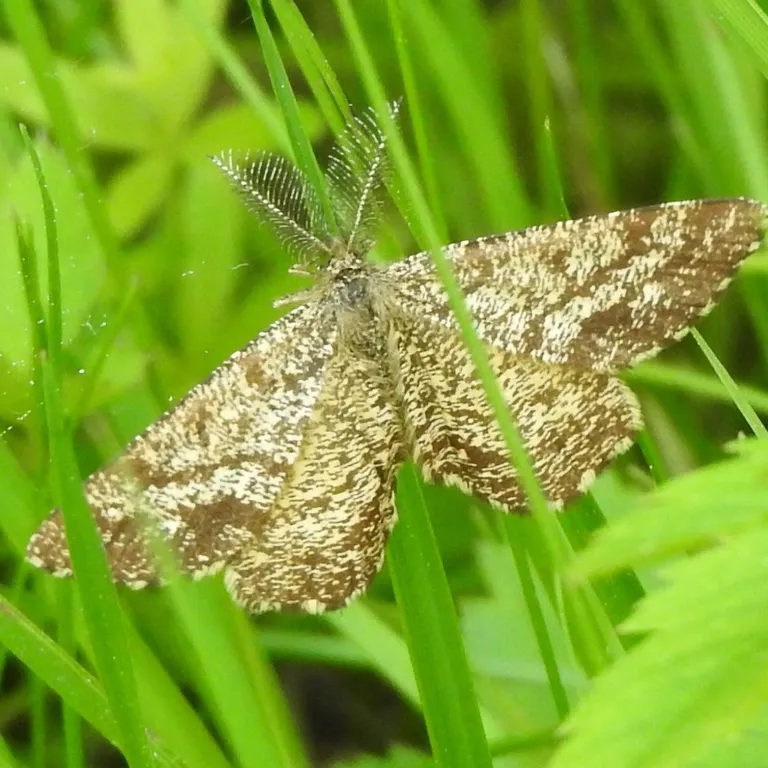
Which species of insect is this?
Ematurga atomaria
